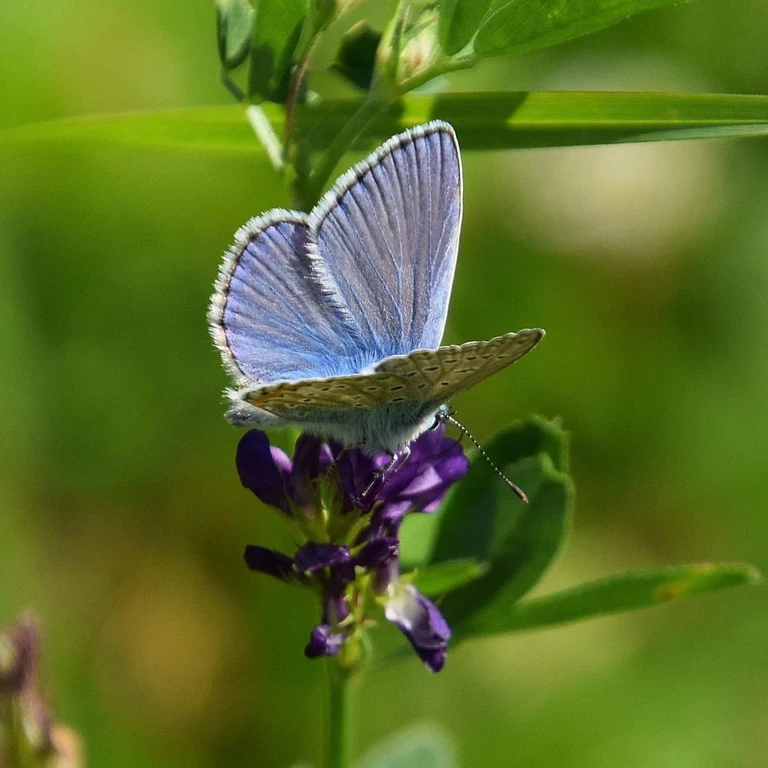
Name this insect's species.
Polyommatus icarus
